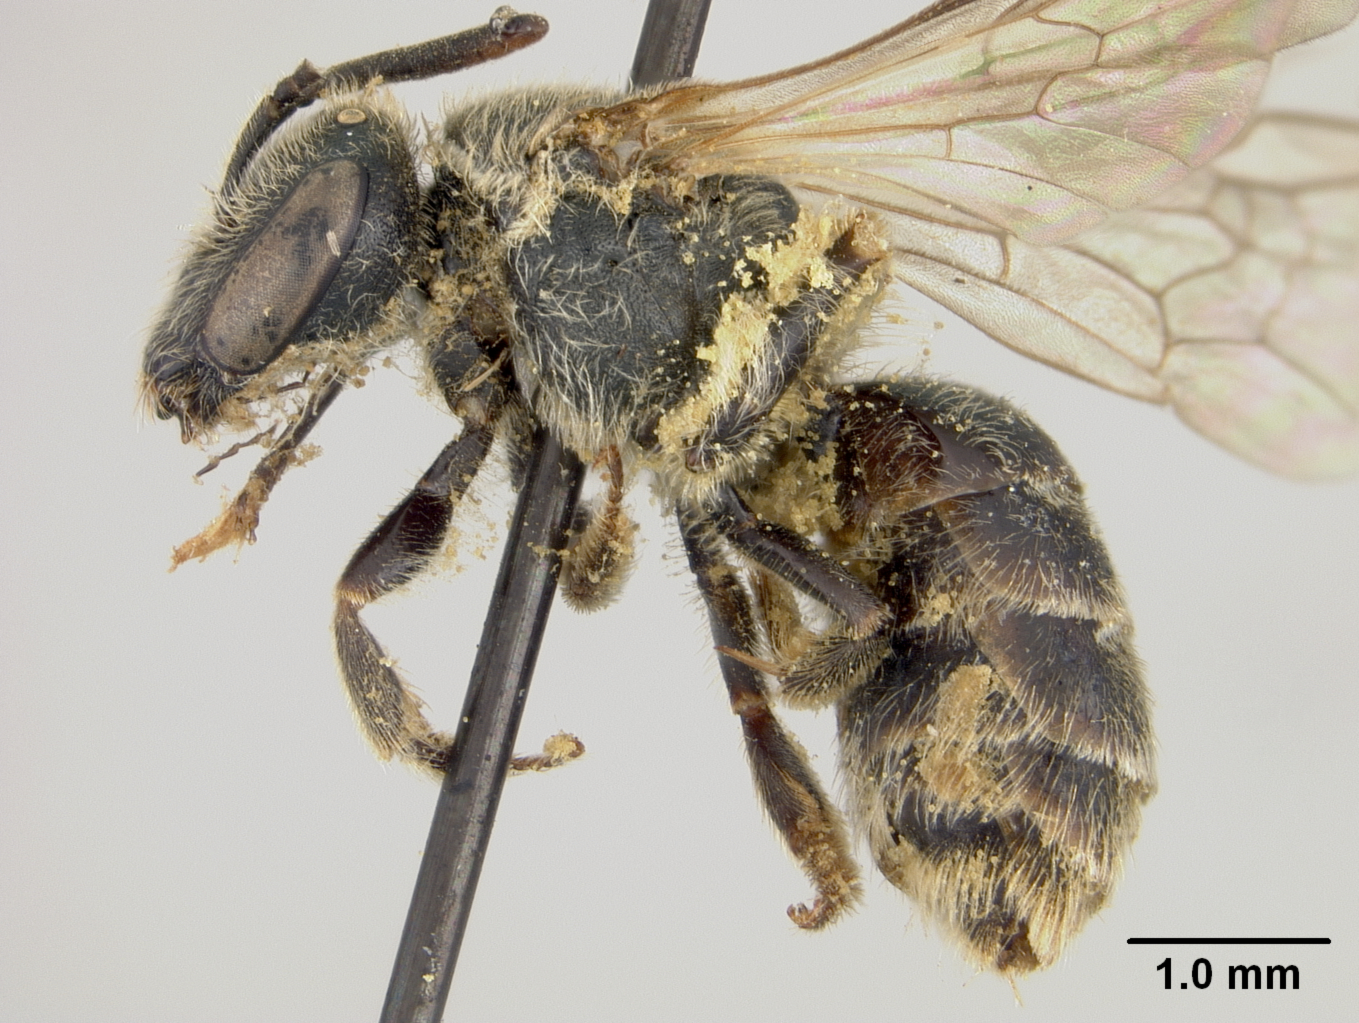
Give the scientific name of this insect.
Halictus trichorhinus
